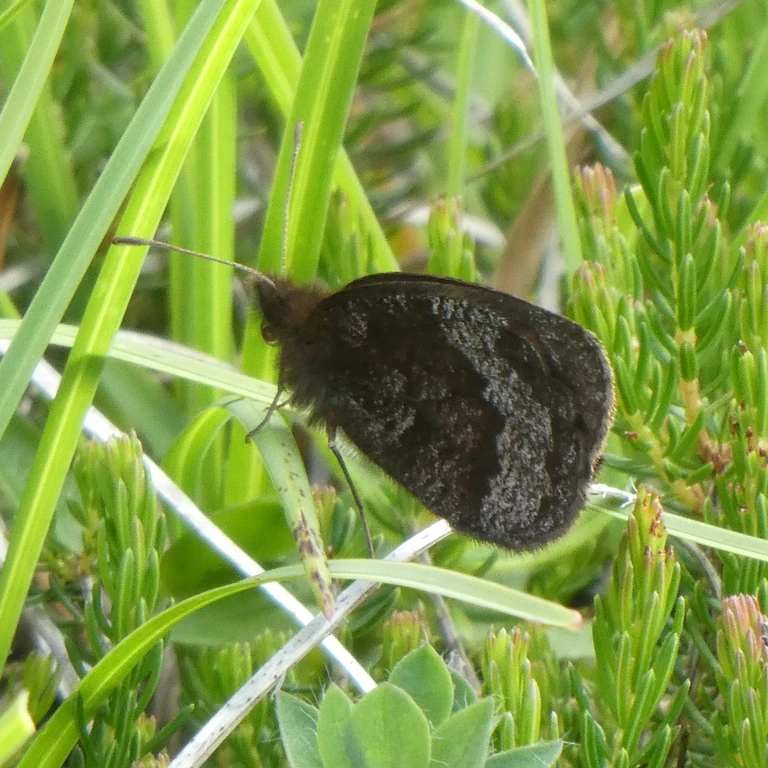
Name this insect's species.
Erebia pronoe
